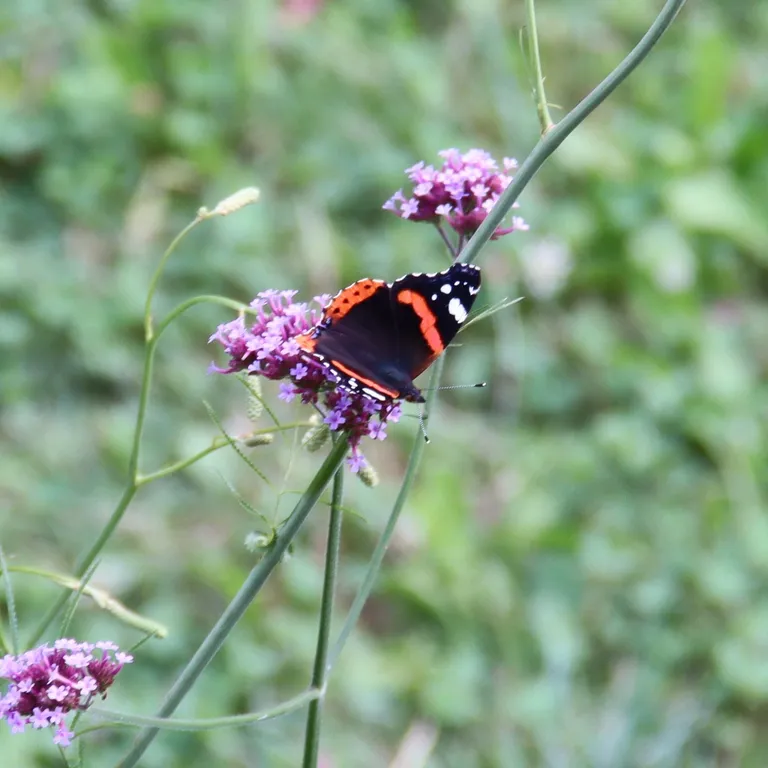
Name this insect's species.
Vanessa atalanta
